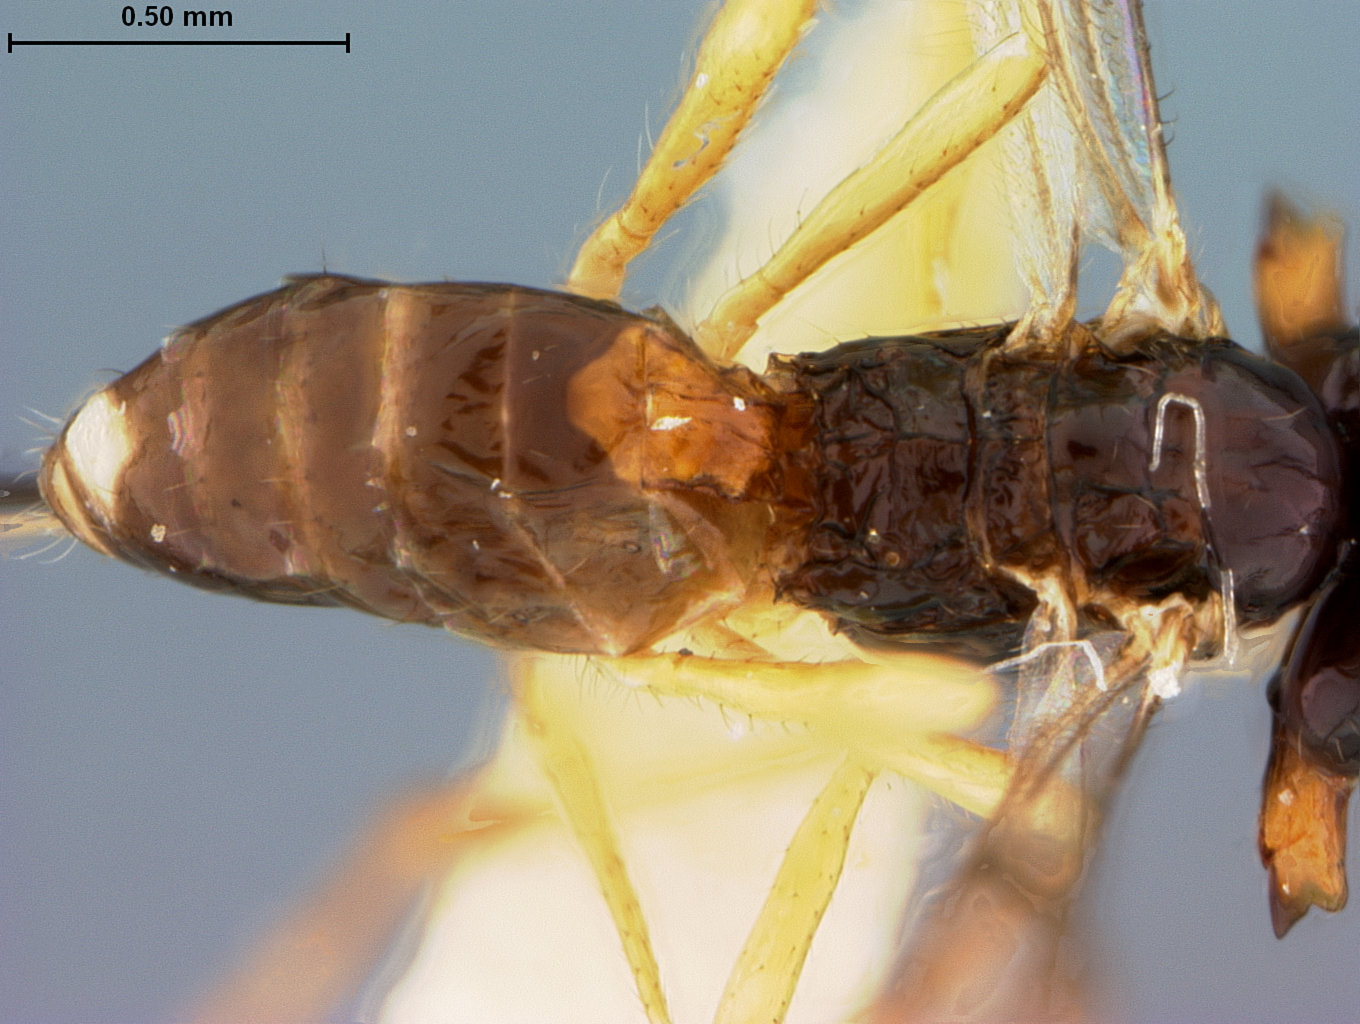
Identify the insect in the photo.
Aphaereta dipterica
